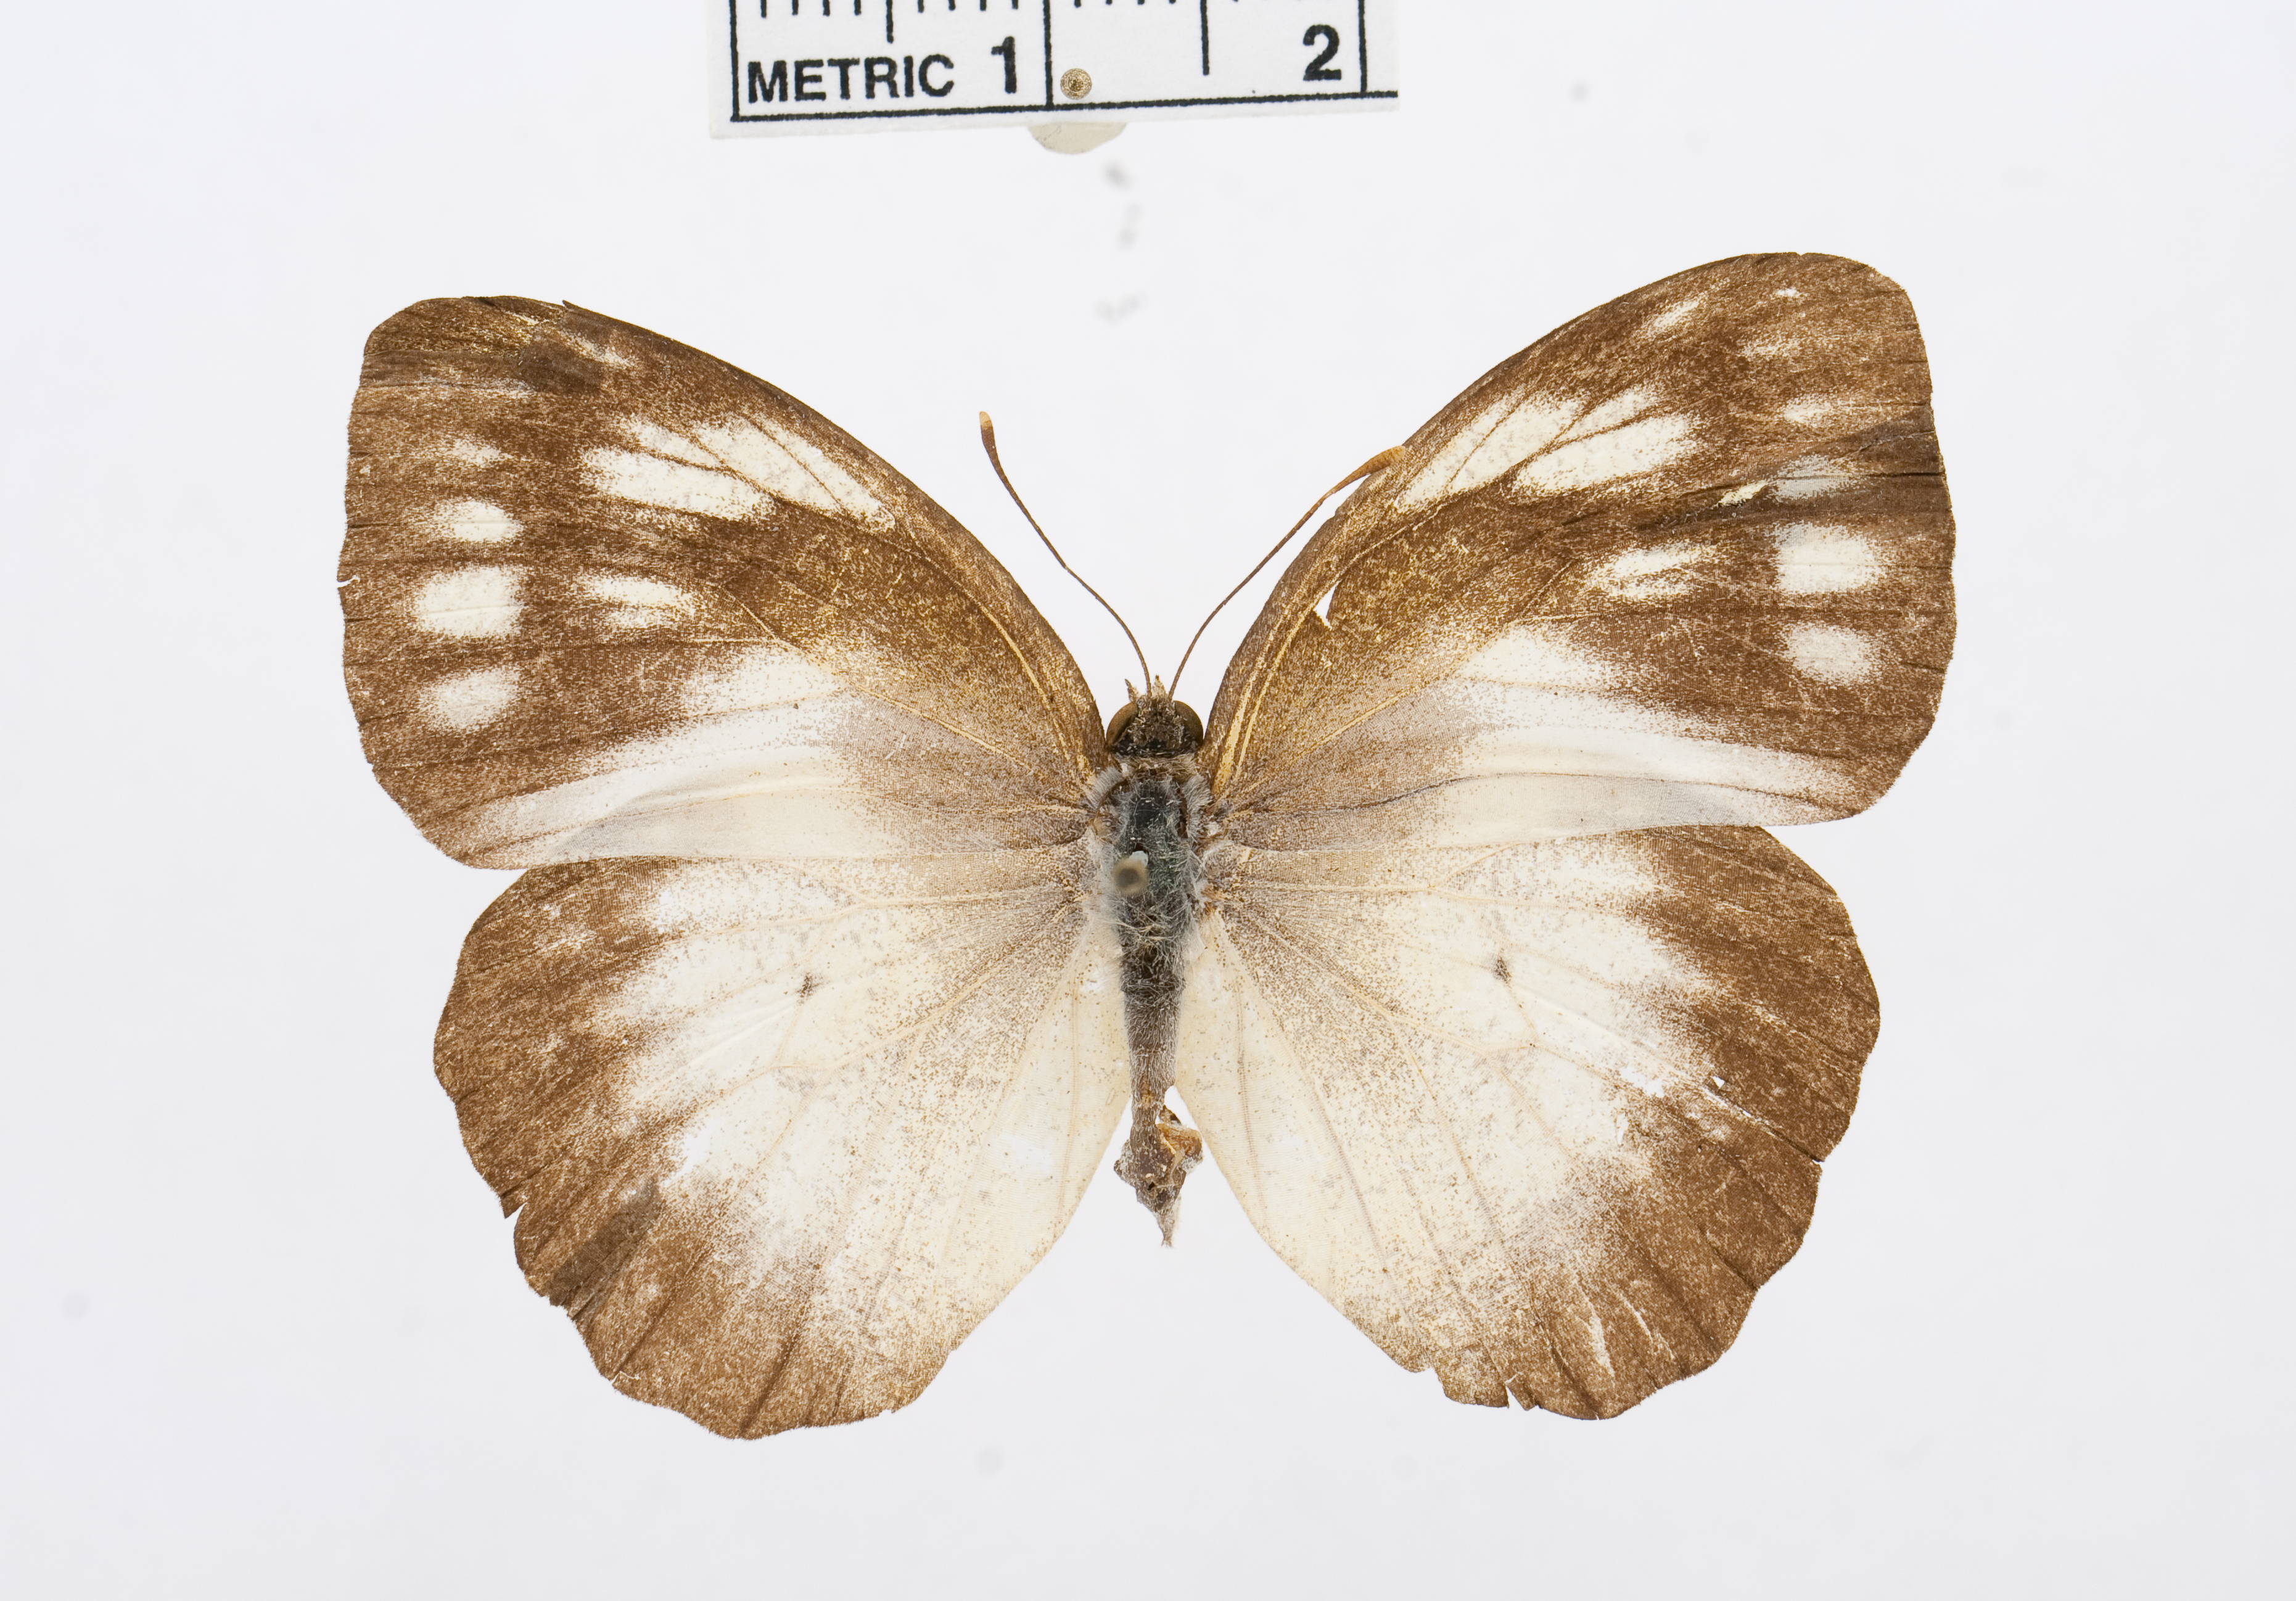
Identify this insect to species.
Ixias reinwardti
